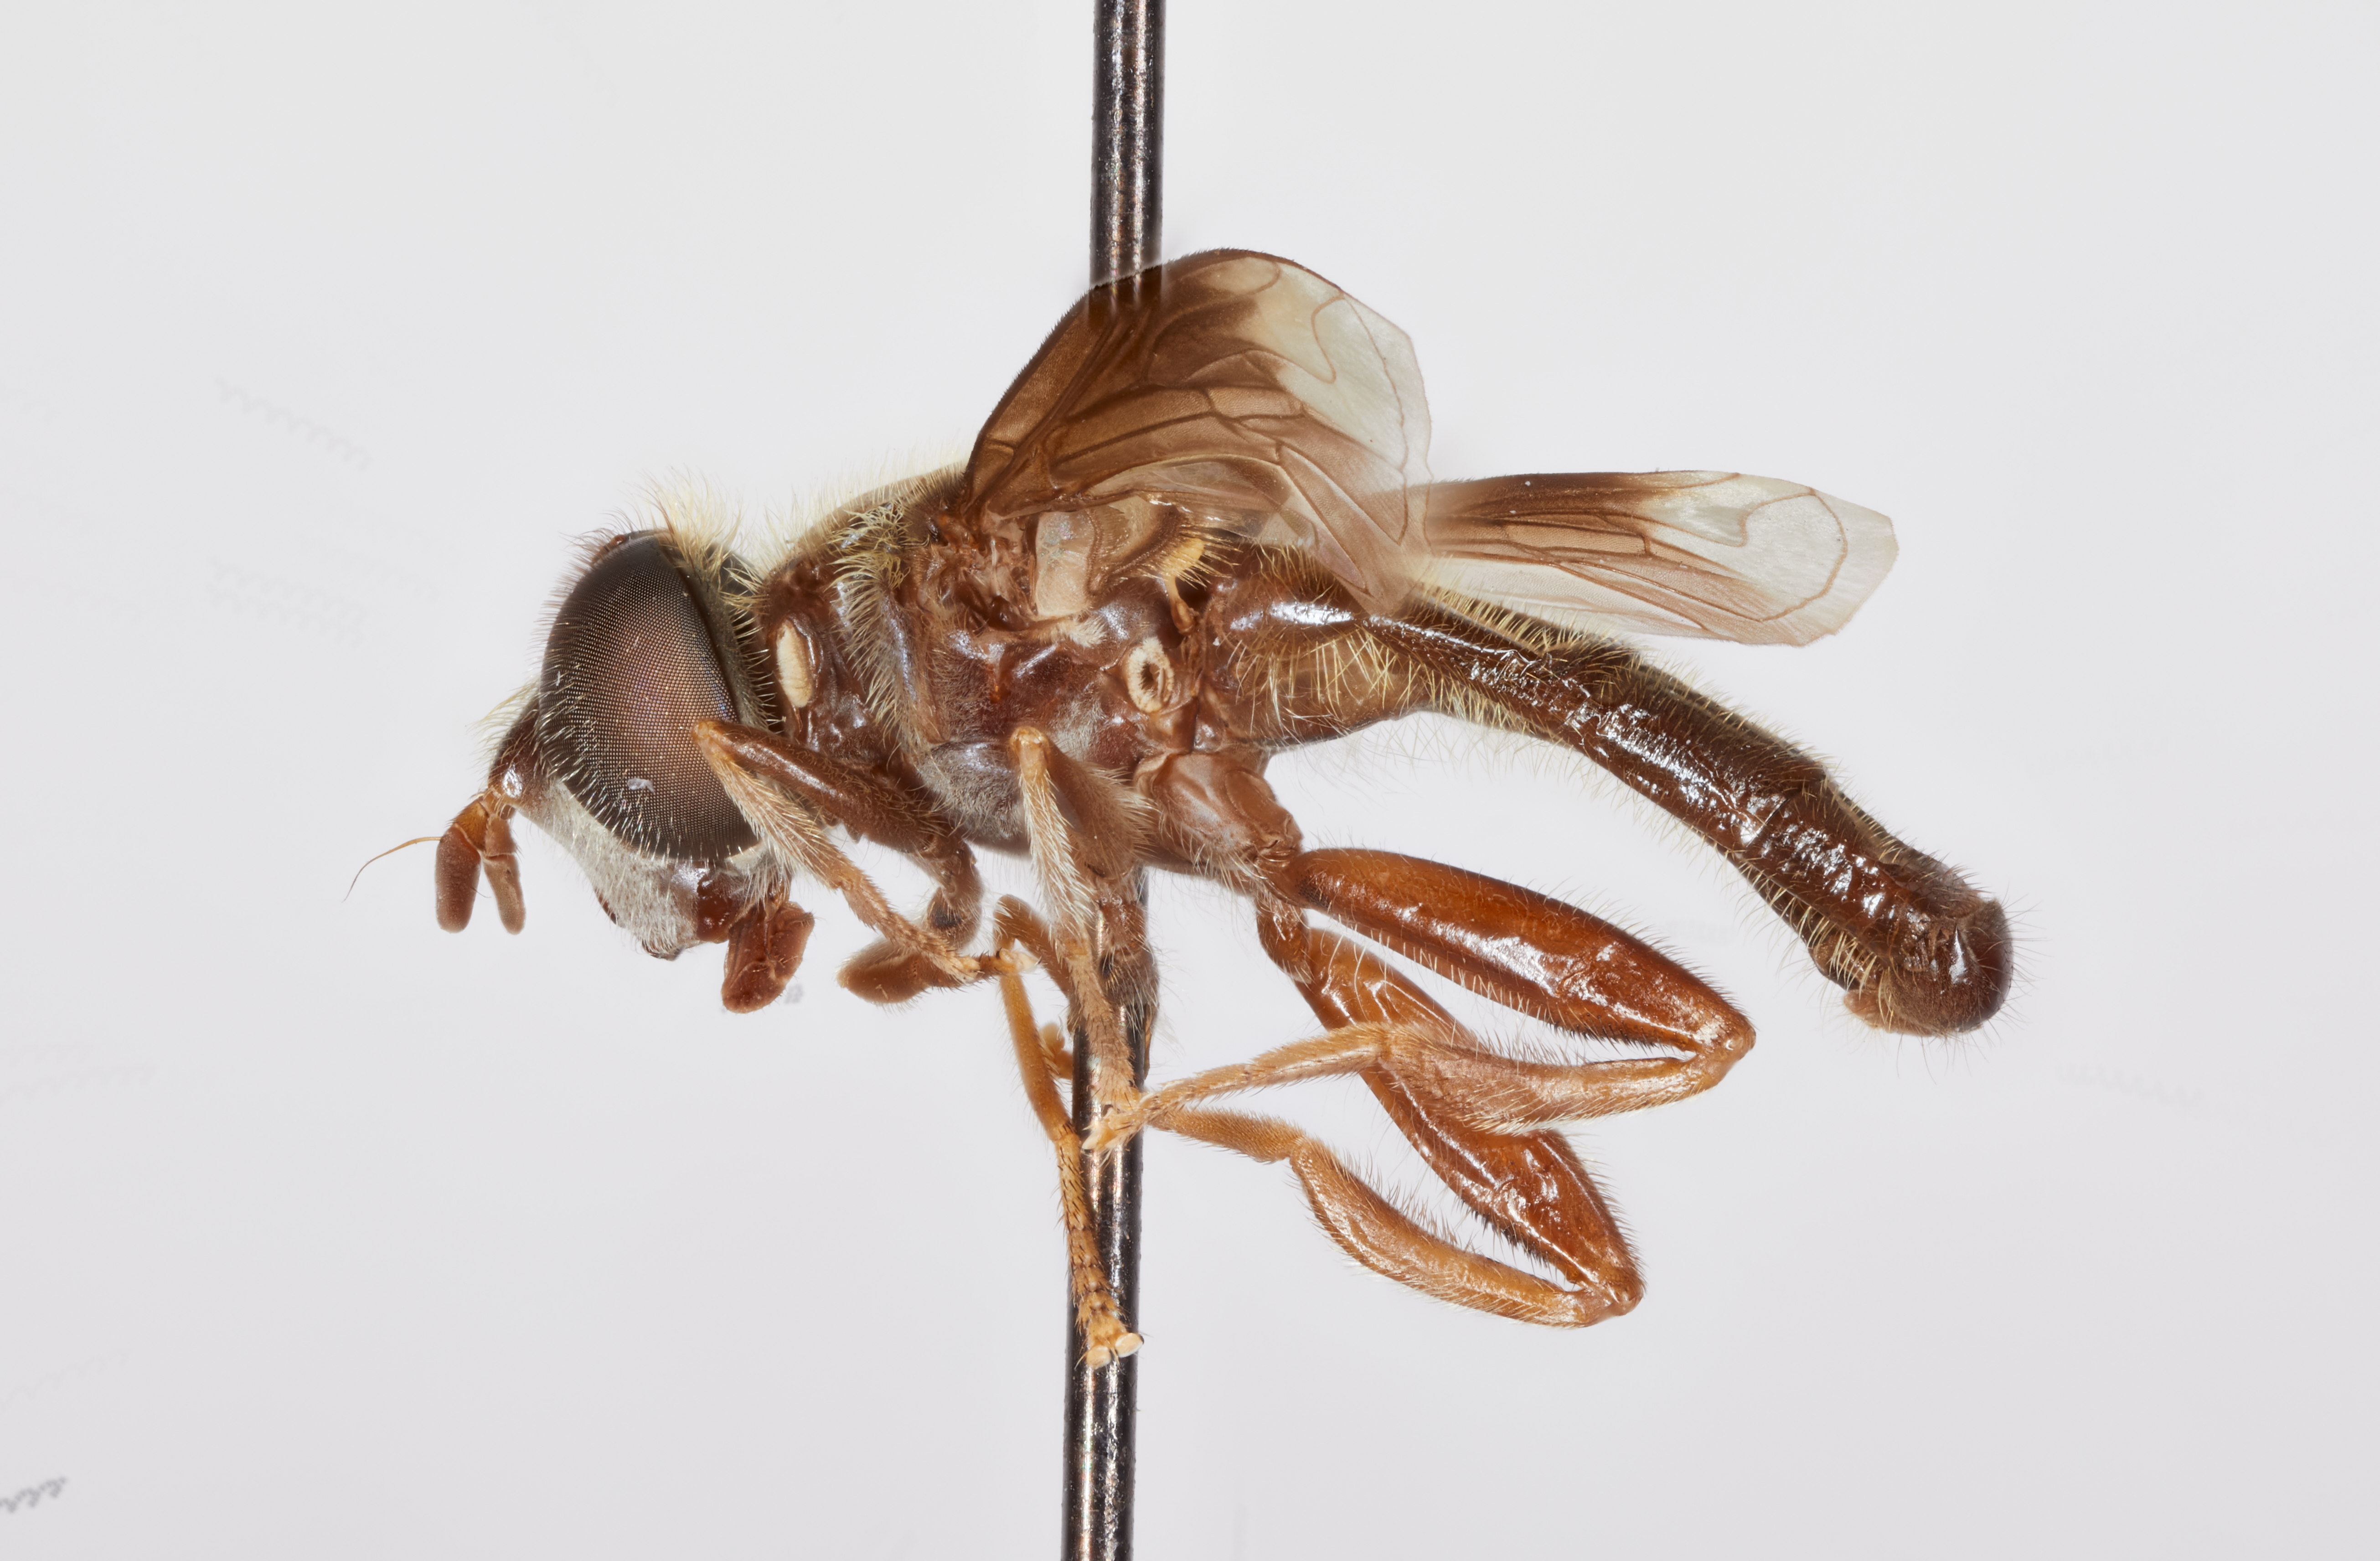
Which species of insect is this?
Quichuana calathea
